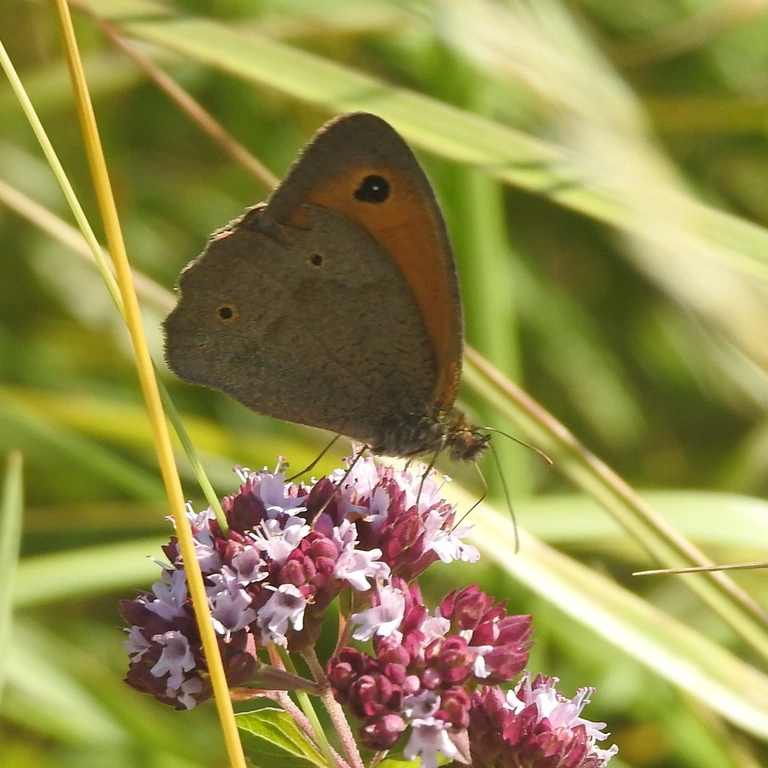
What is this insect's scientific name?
Maniola jurtina
